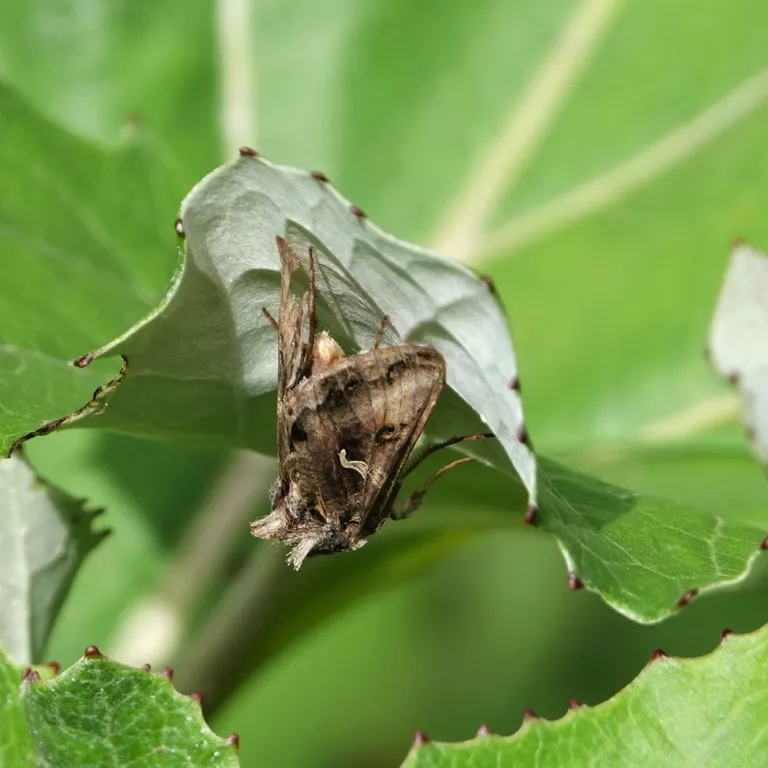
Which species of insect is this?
Autographa gamma
